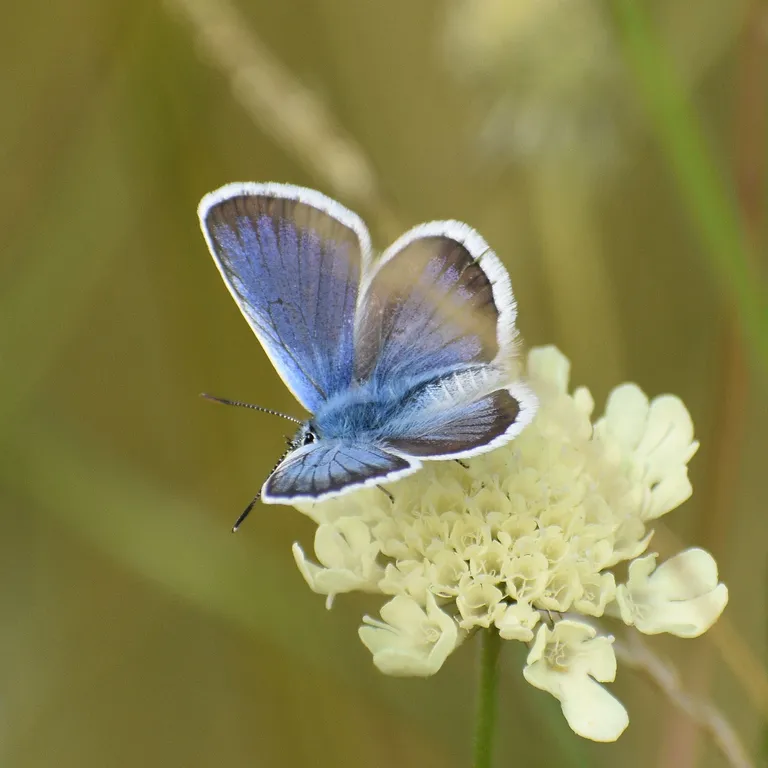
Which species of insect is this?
Plebejus argus
